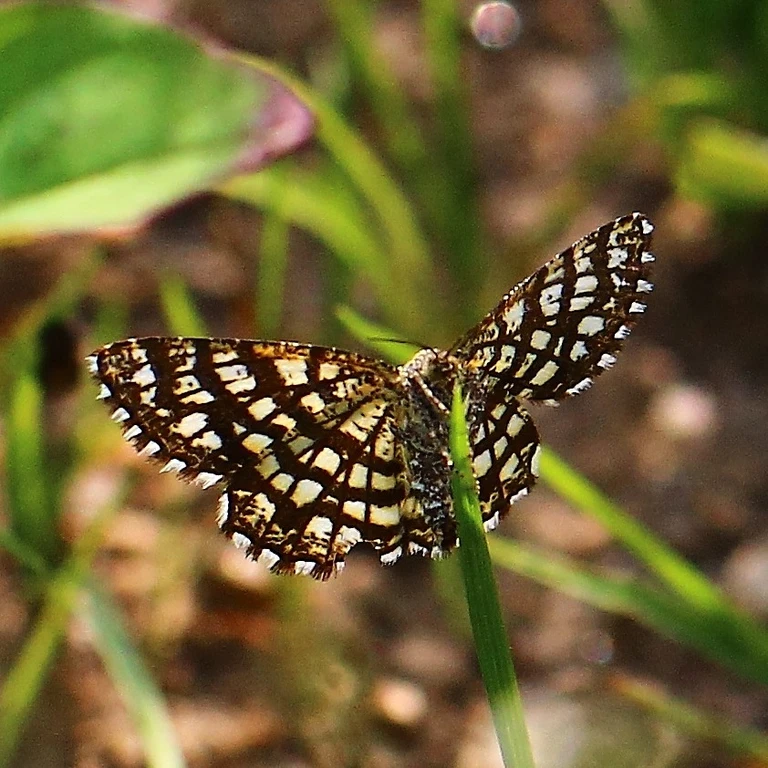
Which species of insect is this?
Chiasmia clathrata
